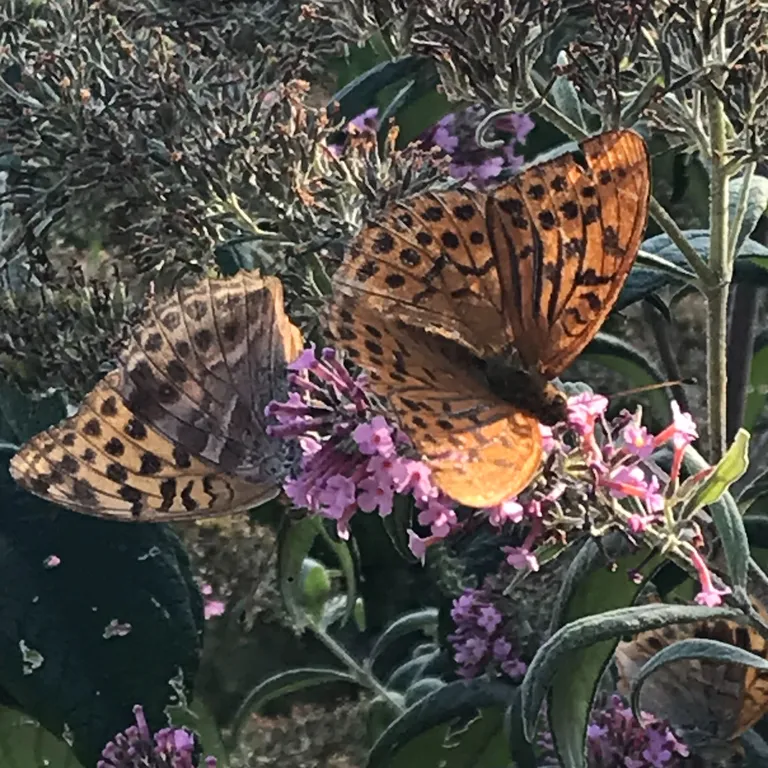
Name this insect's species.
Argynnis paphia
